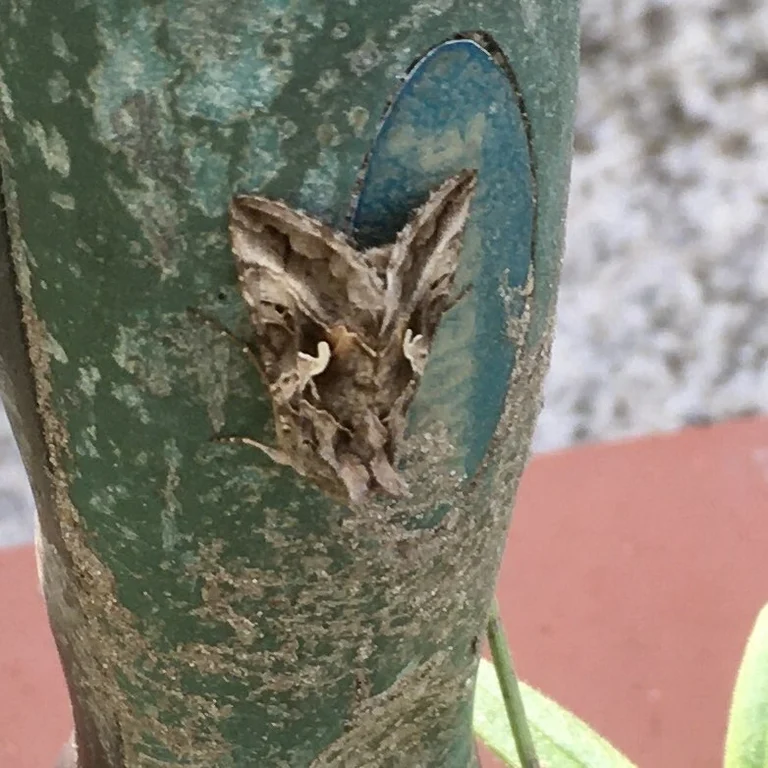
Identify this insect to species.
Autographa gamma
